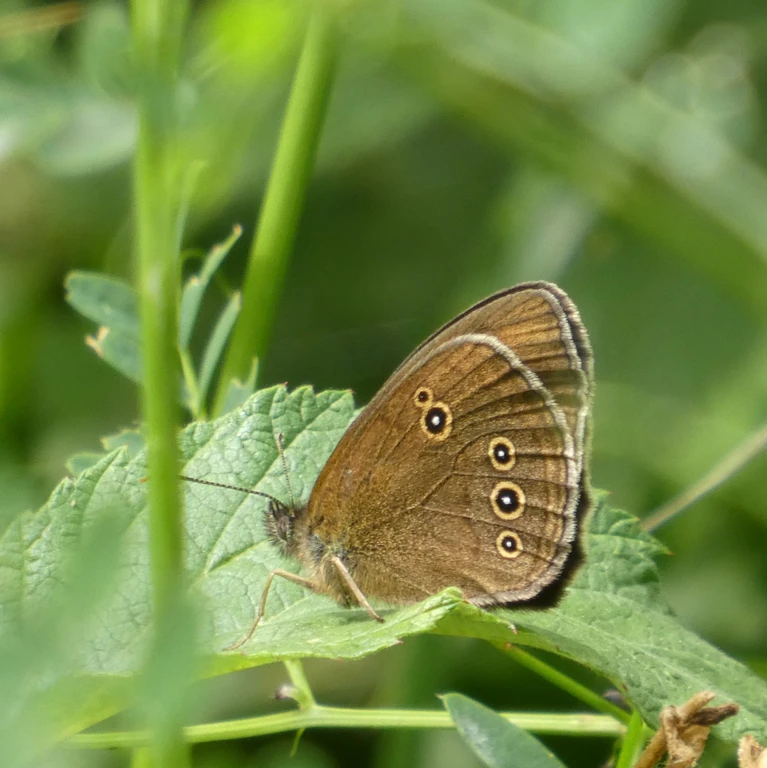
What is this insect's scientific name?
Aphantopus hyperantus
